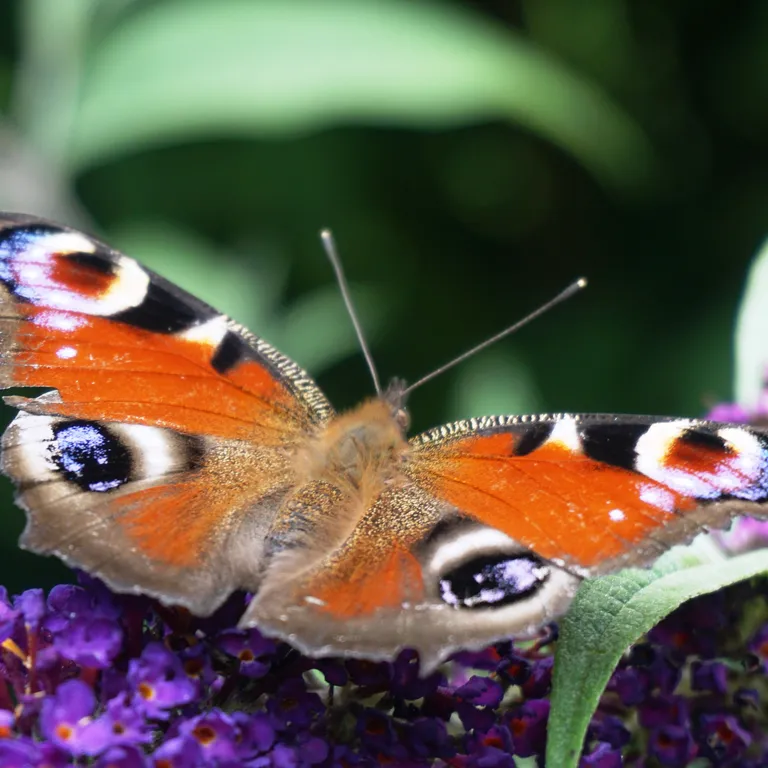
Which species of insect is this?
Aglais io
